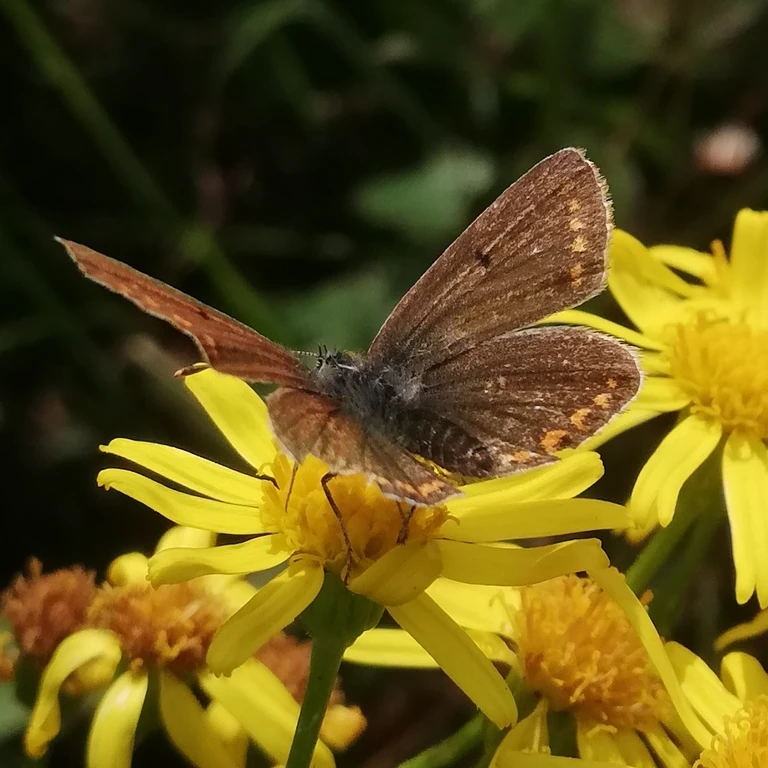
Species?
Aricia agestis/artaxerxes
